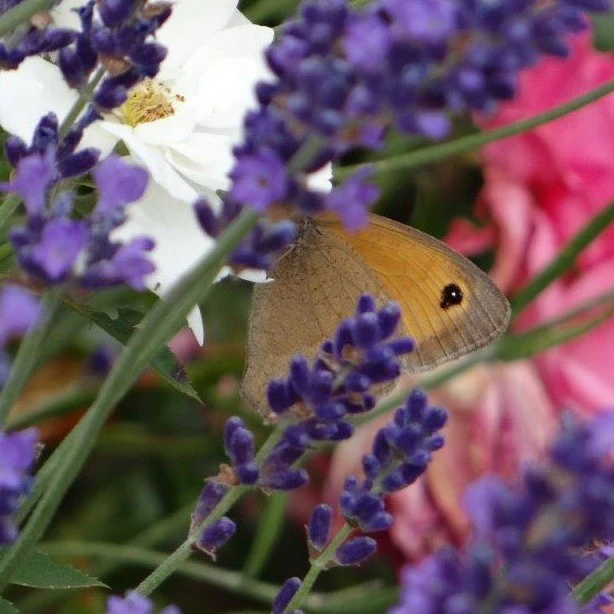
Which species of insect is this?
Maniola jurtina
